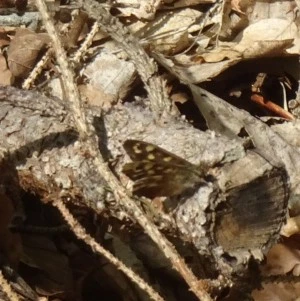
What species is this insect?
Pararge aegeria
